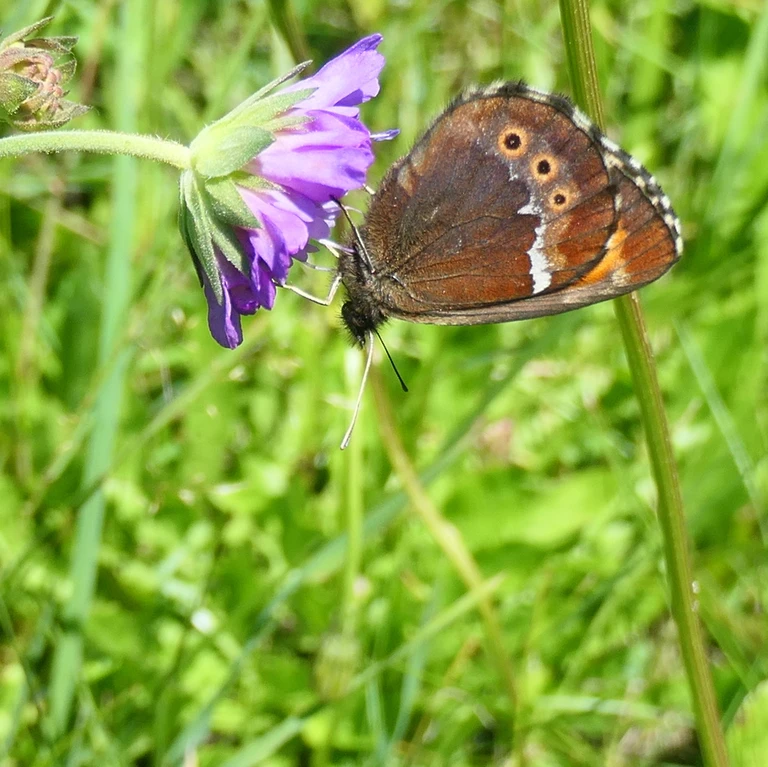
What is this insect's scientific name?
Erebia ligea
